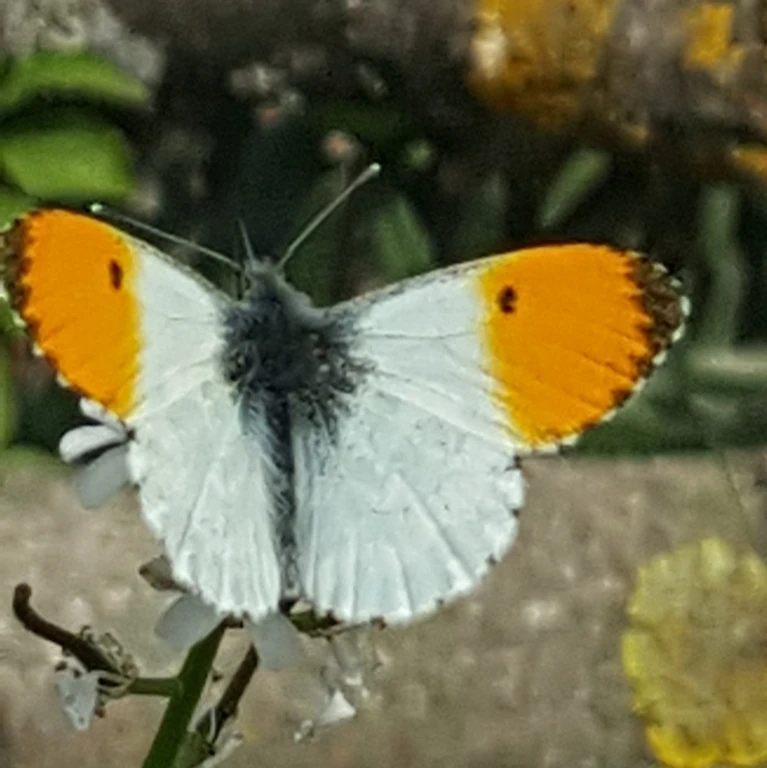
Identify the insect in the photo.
Anthocharis cardamines
